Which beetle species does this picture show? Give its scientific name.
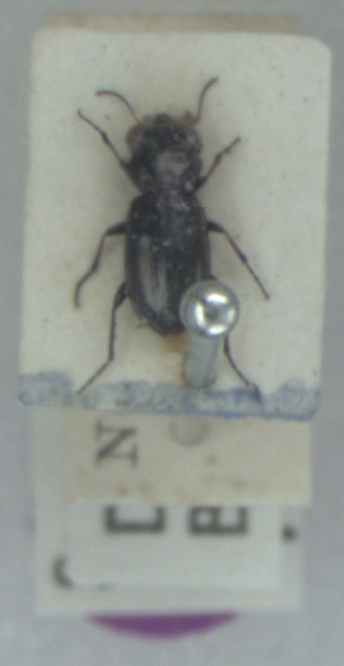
Notiophilus germinyi
